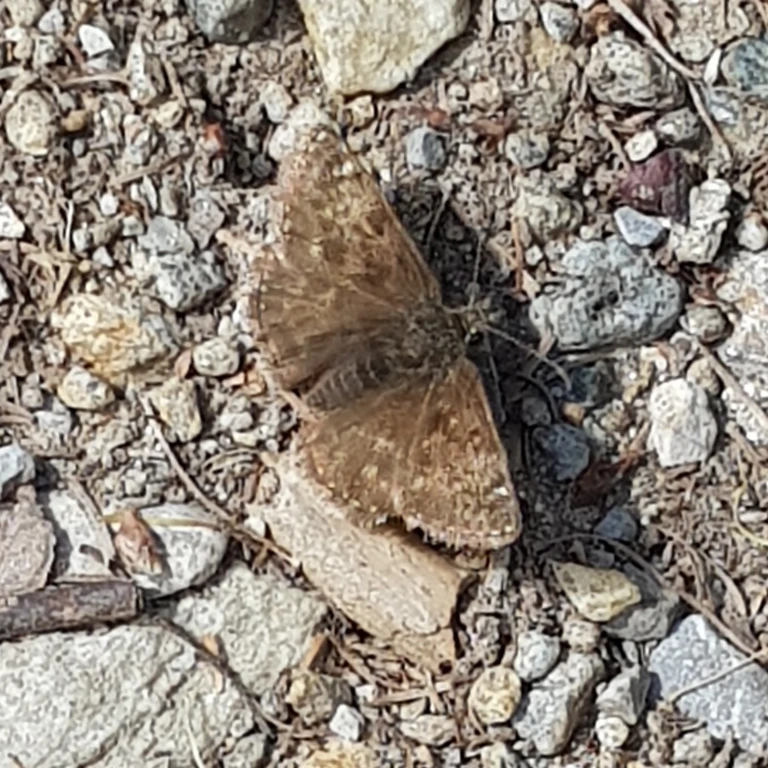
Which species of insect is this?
Erynnis tages
